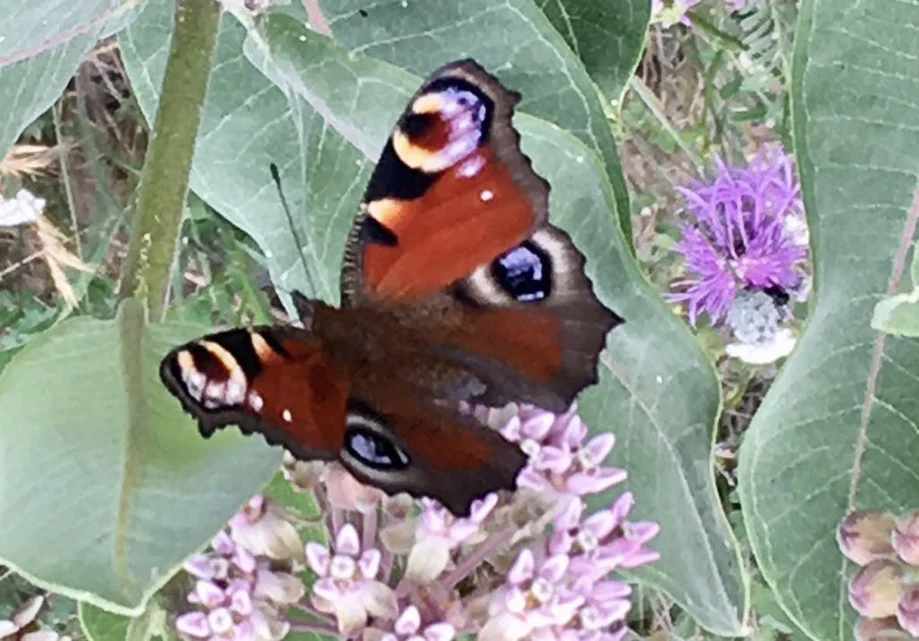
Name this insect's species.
Aglais io
